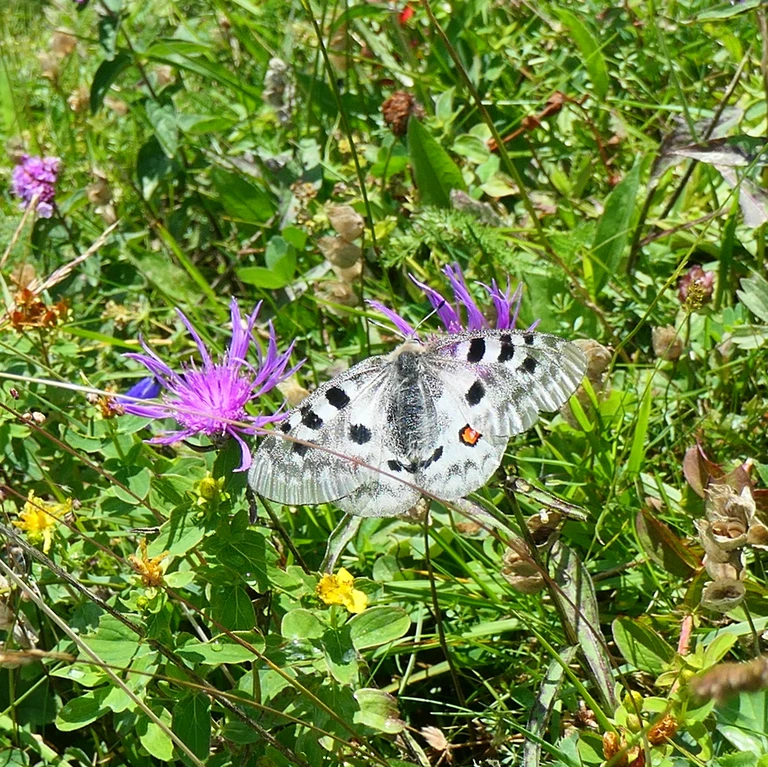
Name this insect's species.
Parnassius apollo
